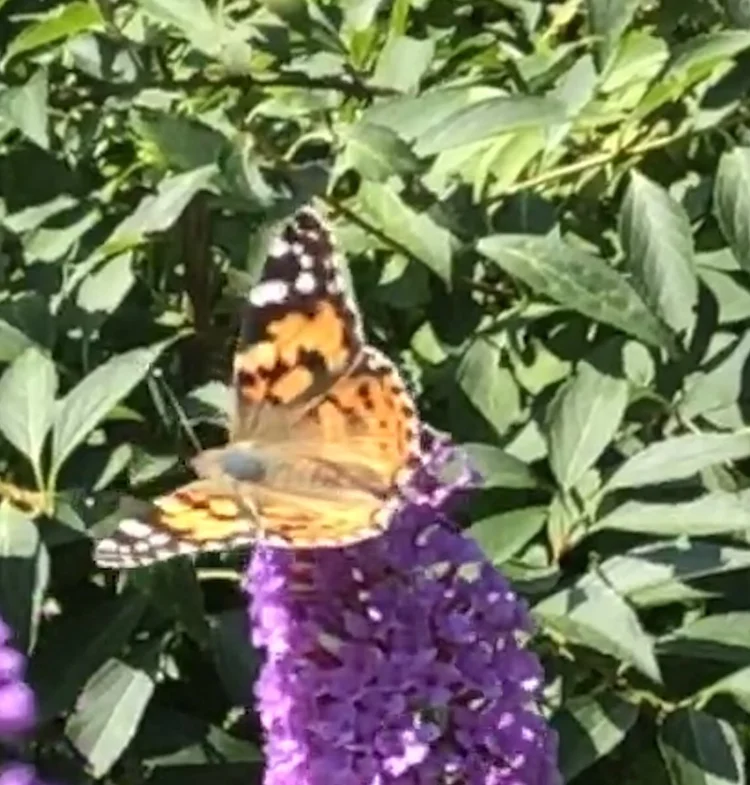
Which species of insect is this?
Vanessa cardui
